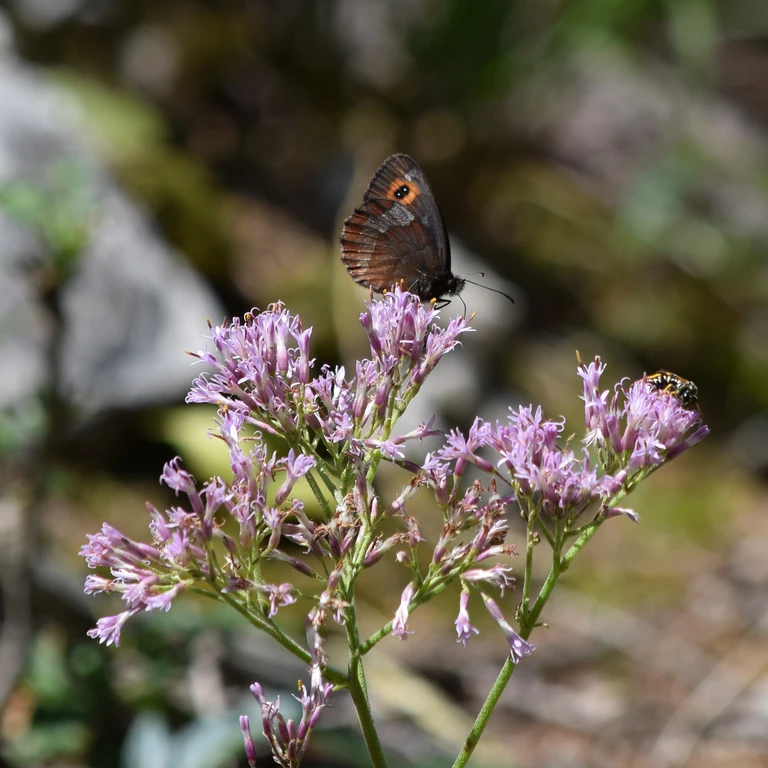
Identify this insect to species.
Erebia aethiops
